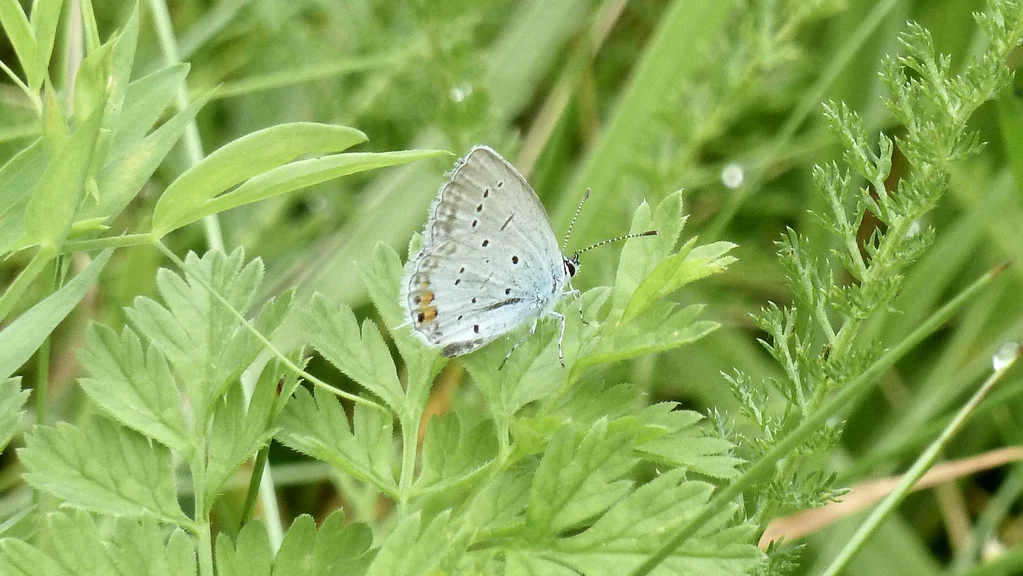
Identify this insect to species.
Cupido argiades (also Elkalyce argiades)
